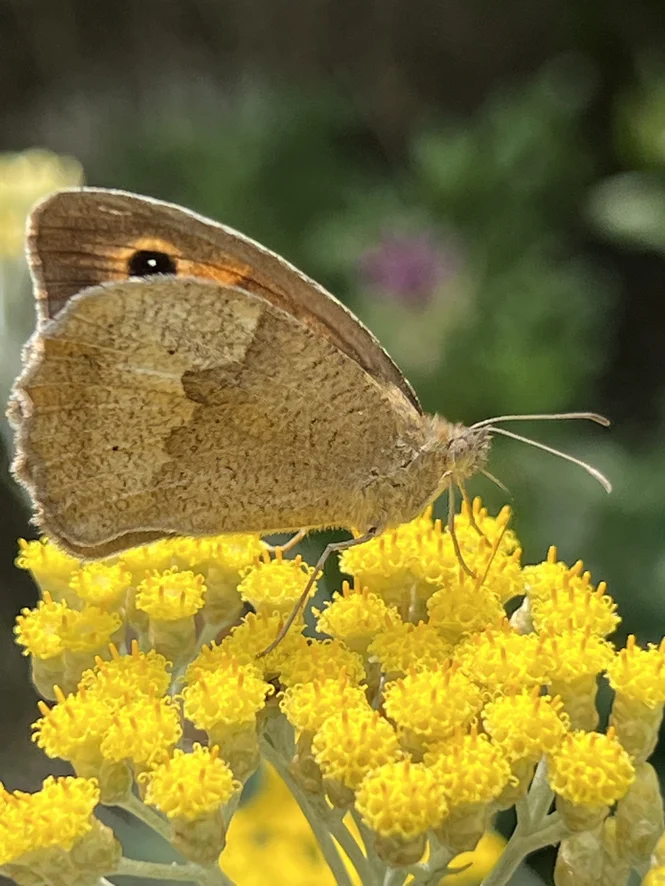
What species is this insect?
Maniola jurtina
